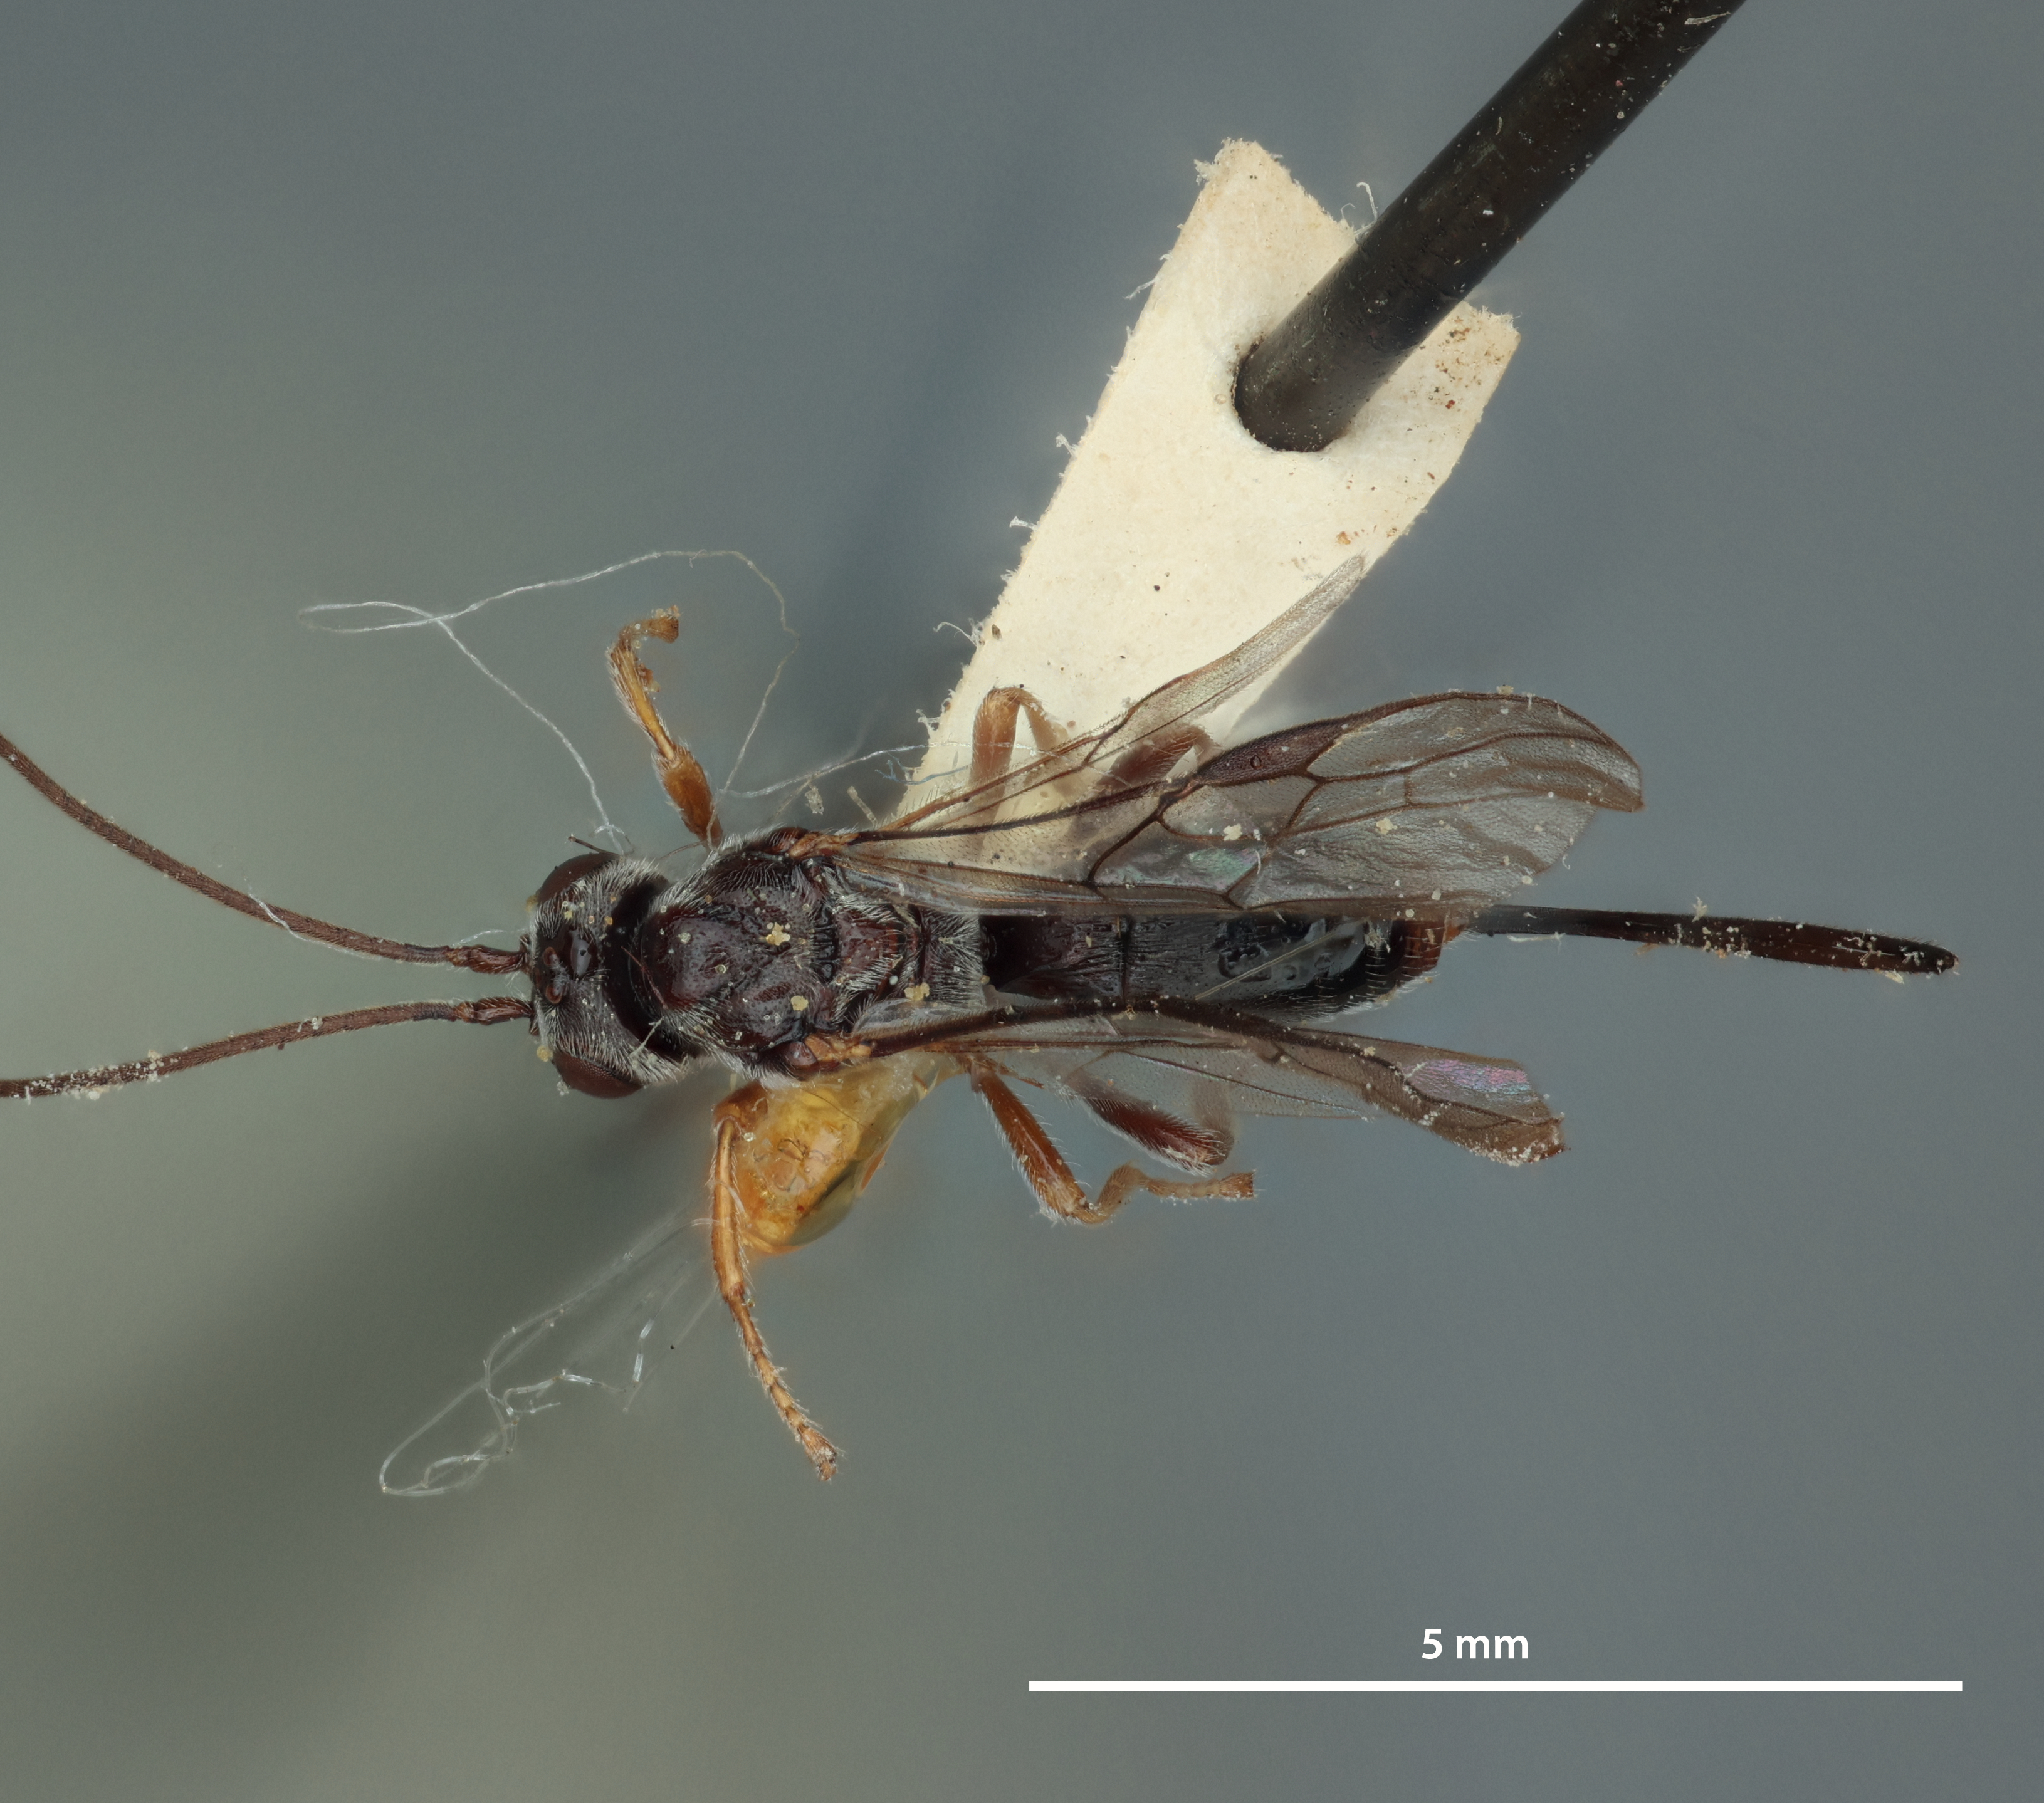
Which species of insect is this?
Opius skinneri
